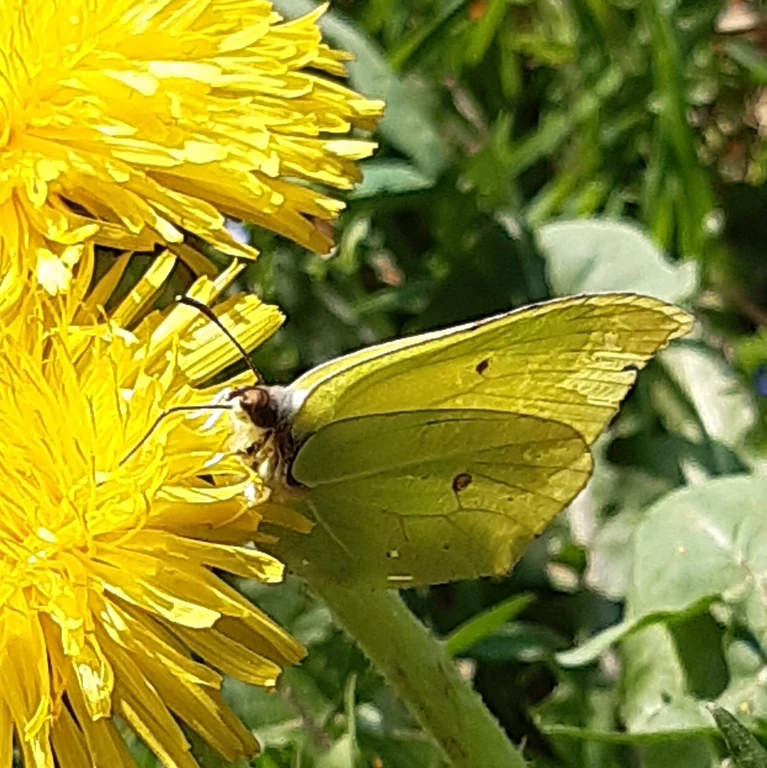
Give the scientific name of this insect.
Gonepteryx rhamni
